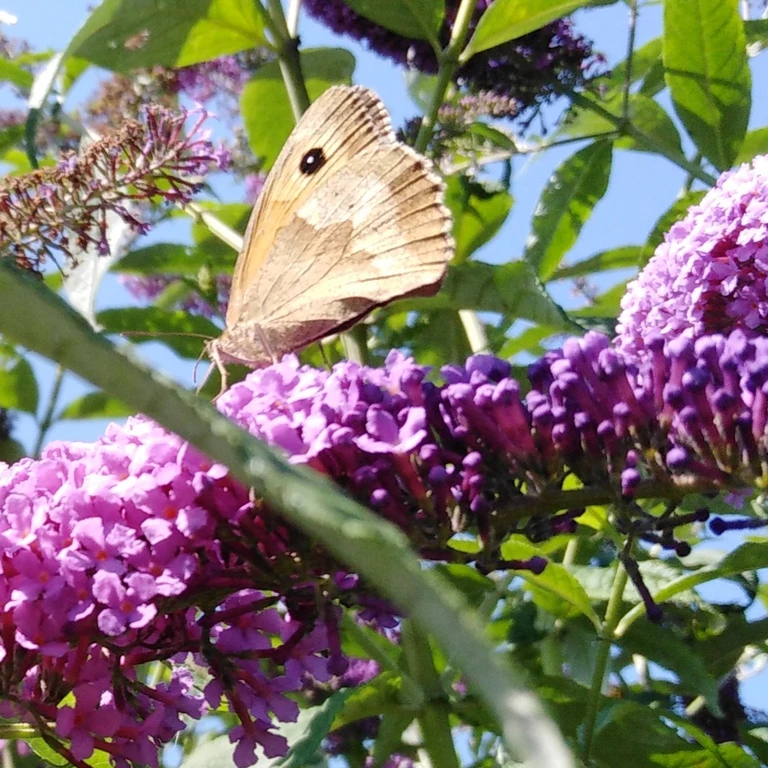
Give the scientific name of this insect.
Maniola jurtina
